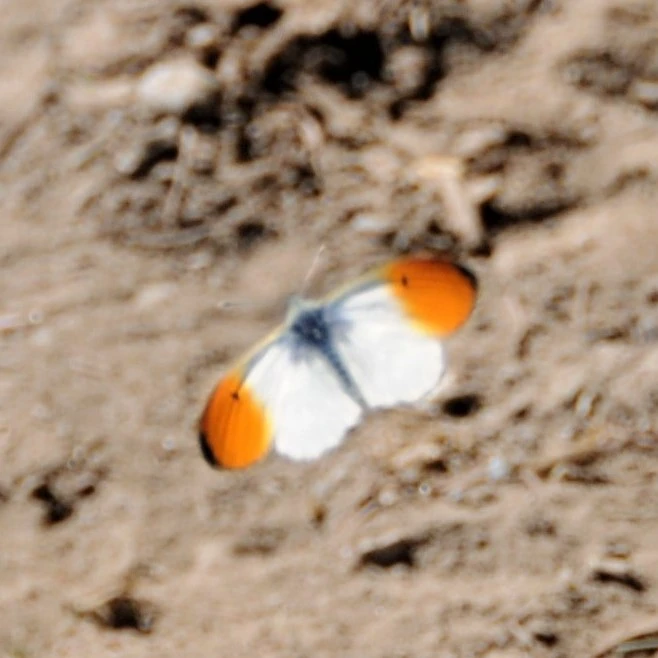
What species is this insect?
Anthocharis cardamines
